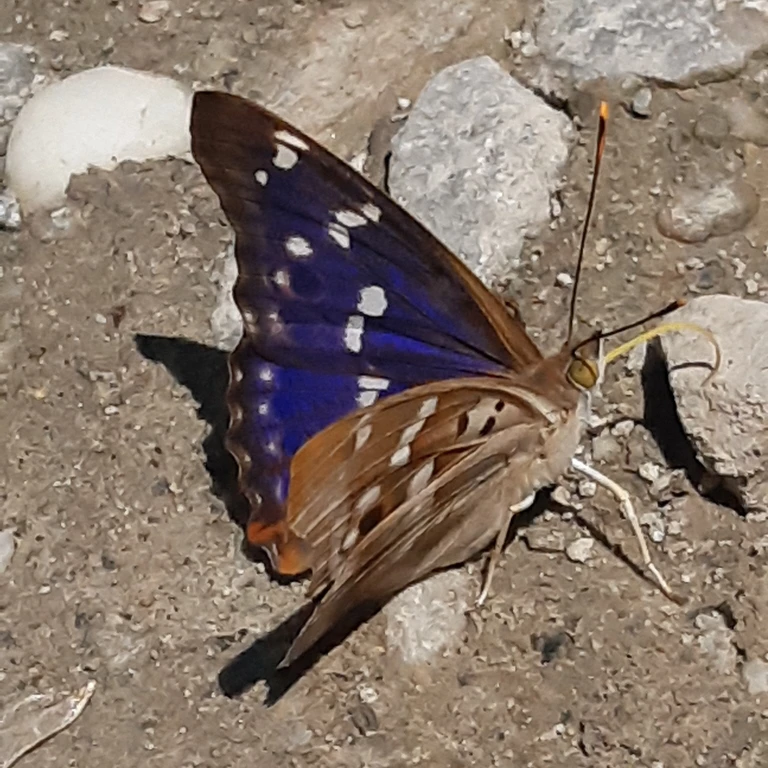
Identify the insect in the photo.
Apatura ilia
